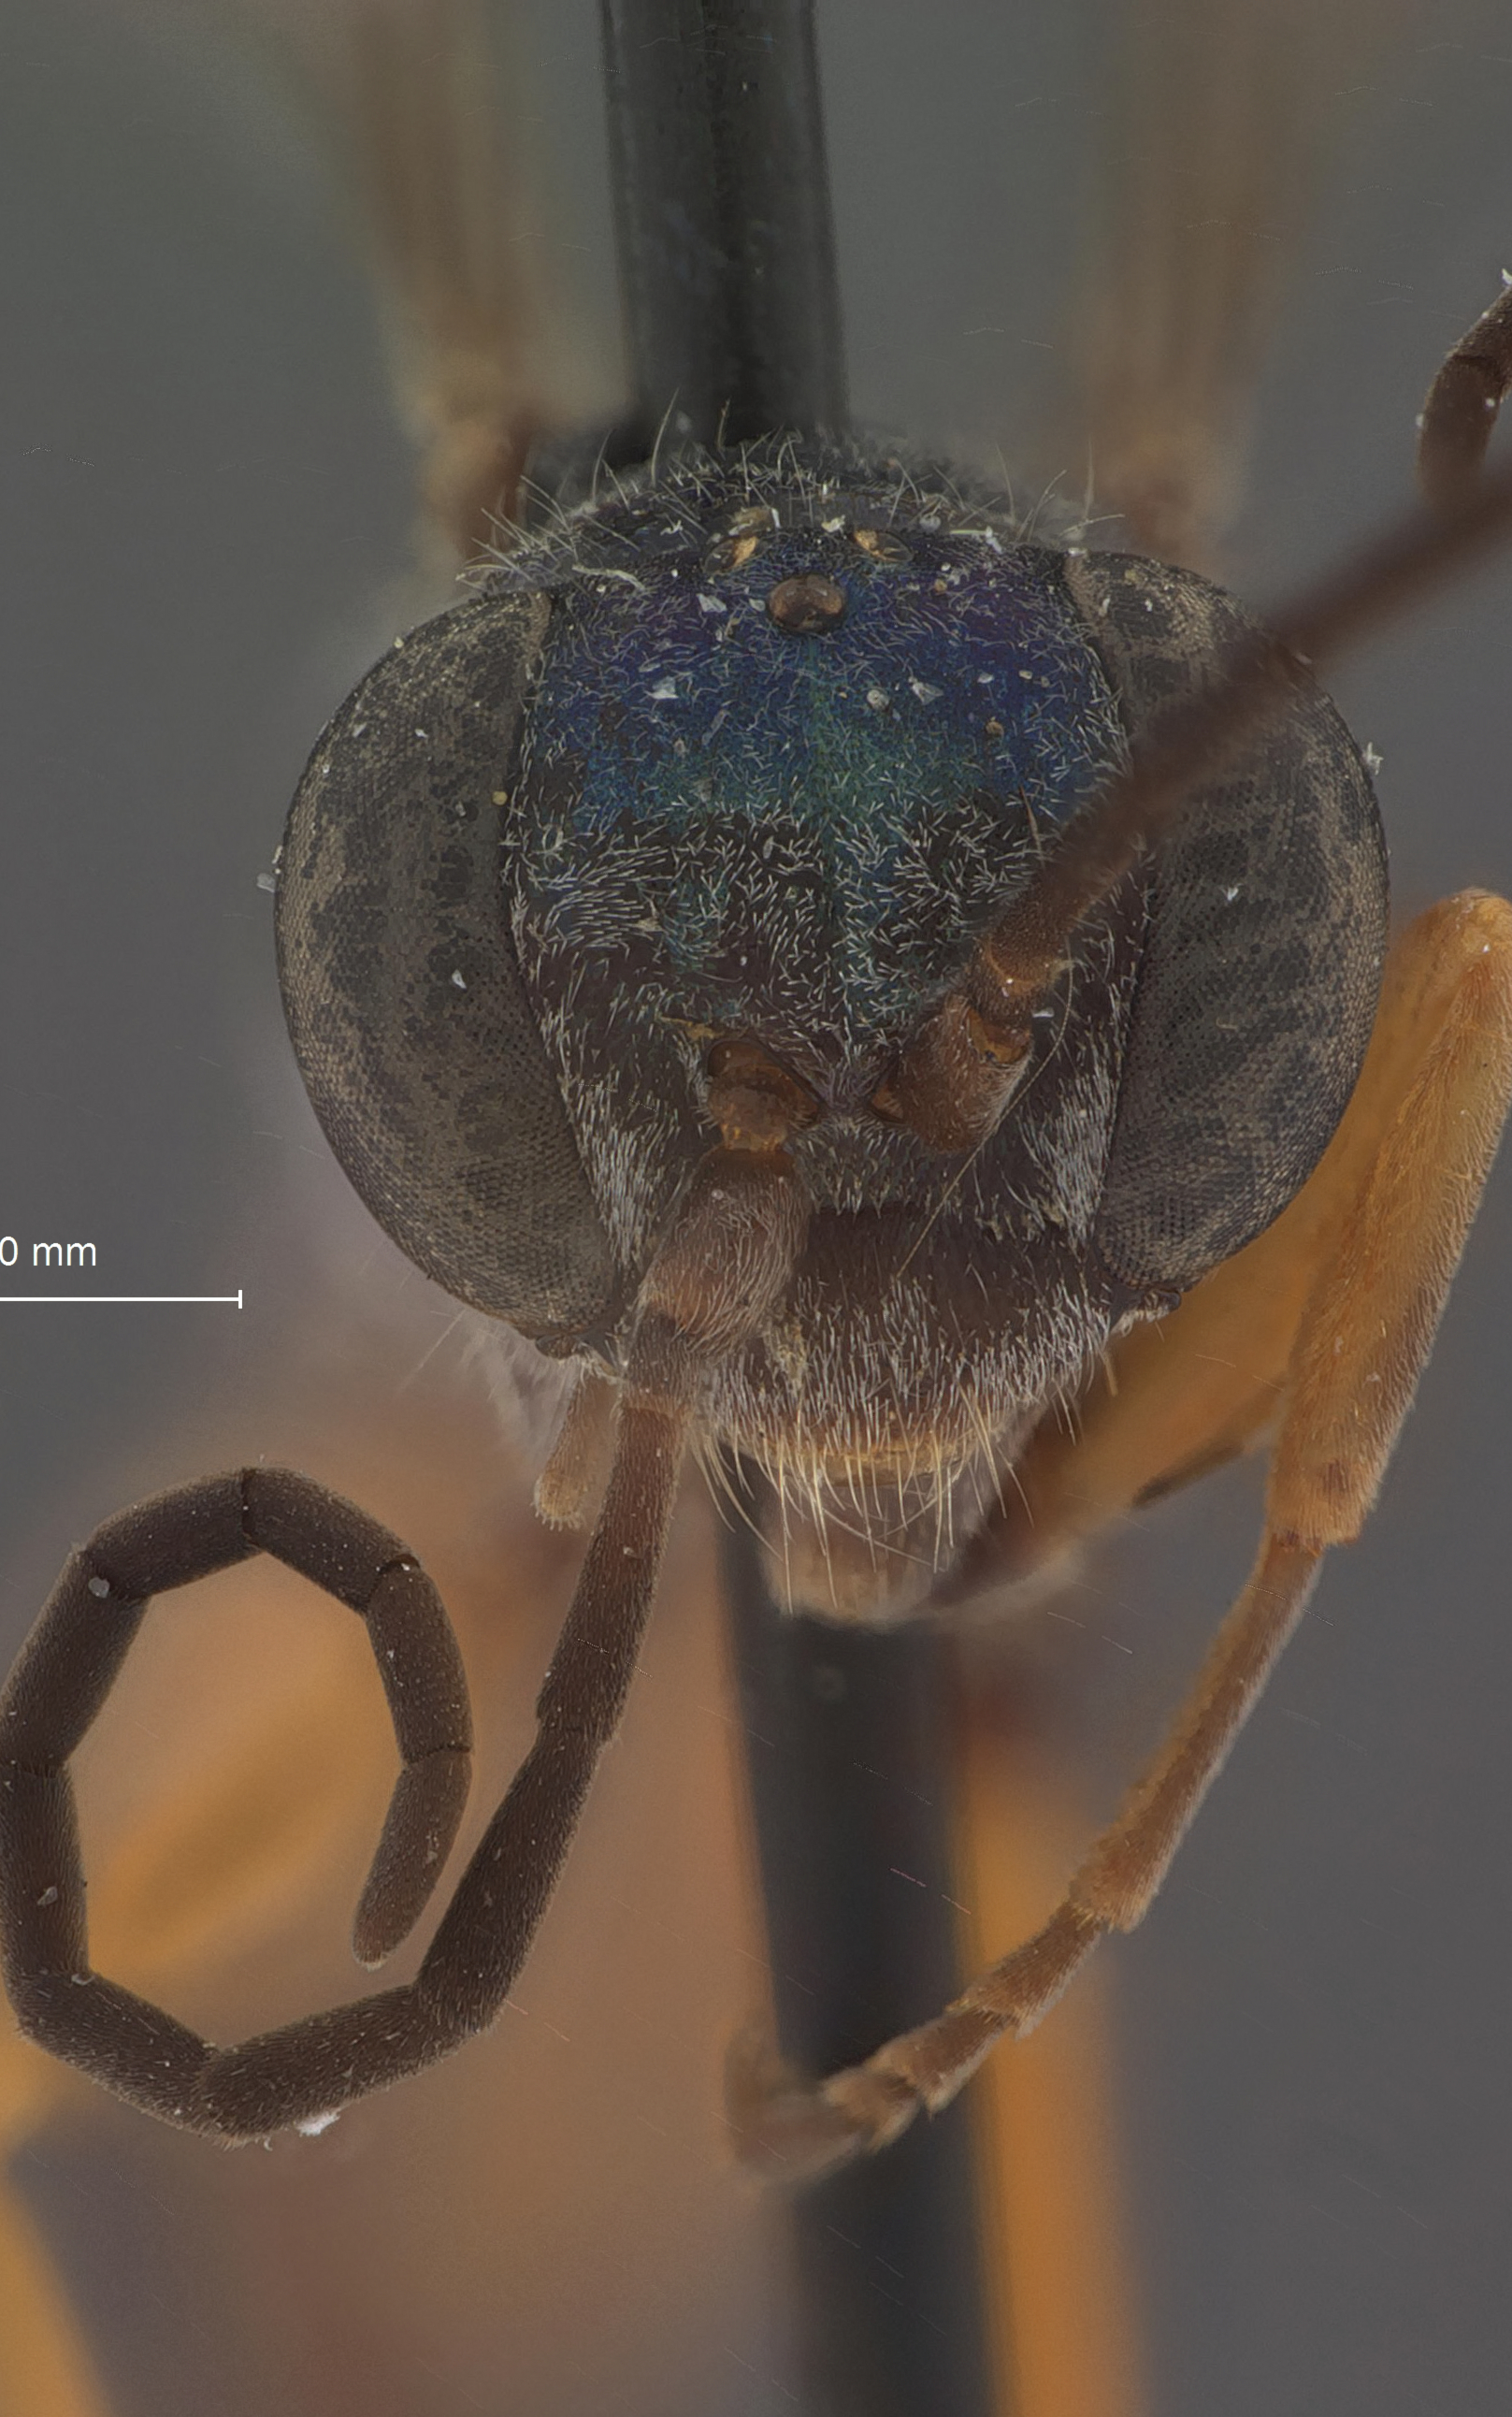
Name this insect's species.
Auplopus minusculus
